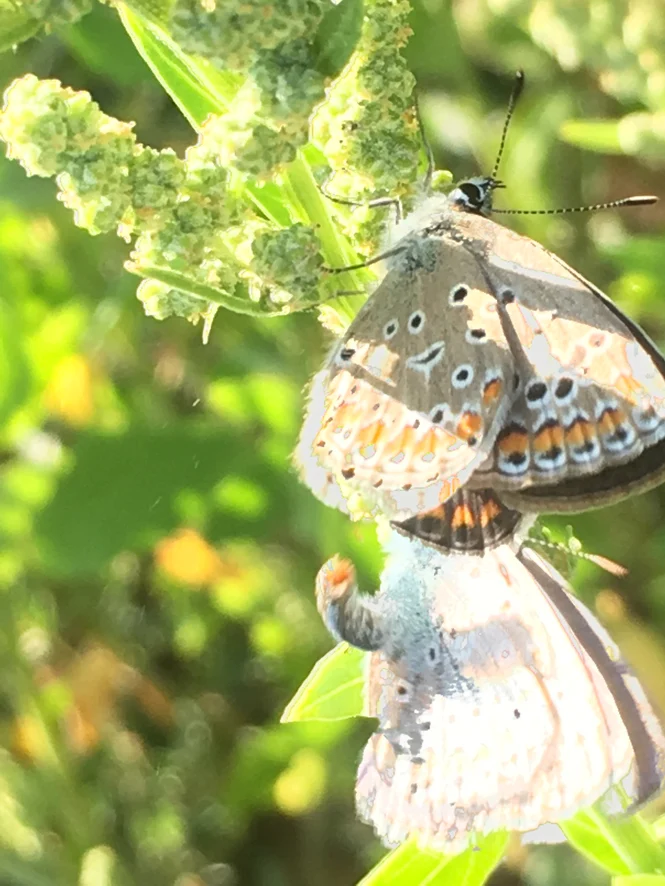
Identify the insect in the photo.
Polyommatus icarus
